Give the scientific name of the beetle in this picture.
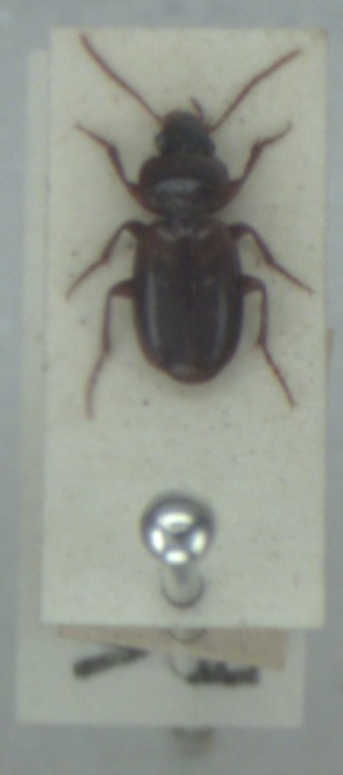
Masoreus wetterhallii
